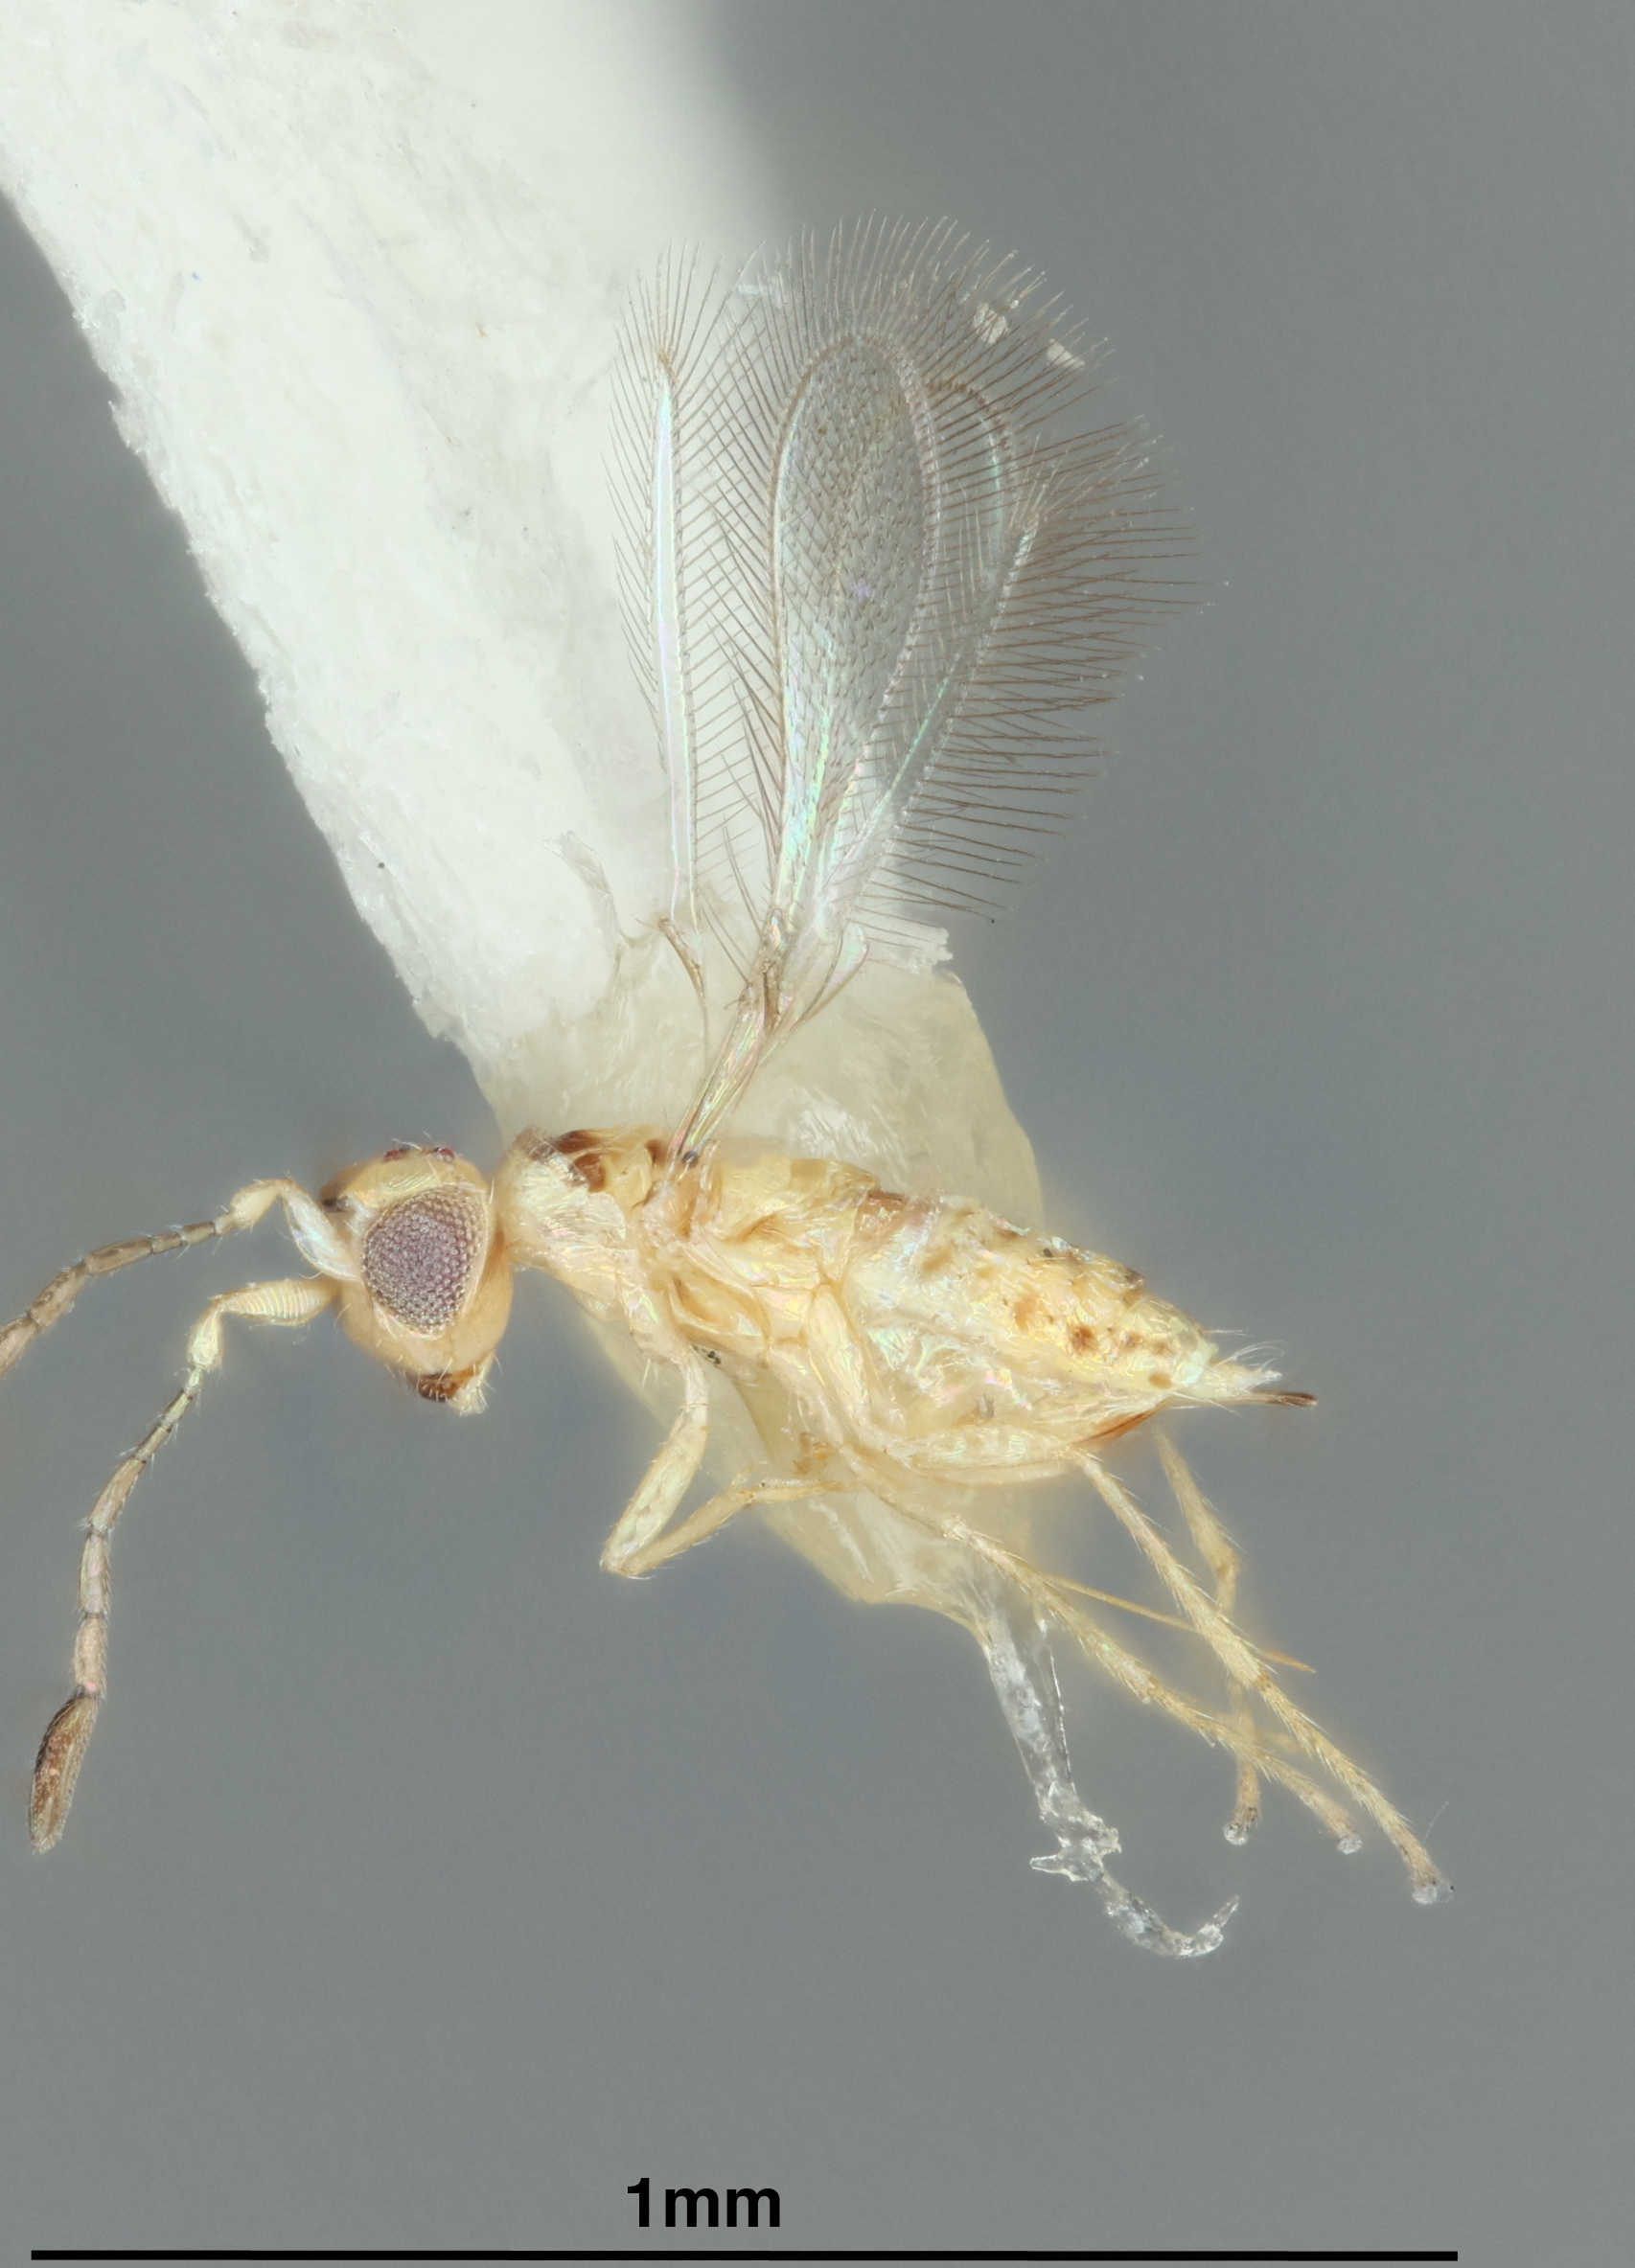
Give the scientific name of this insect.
Anagrus stethynioides
